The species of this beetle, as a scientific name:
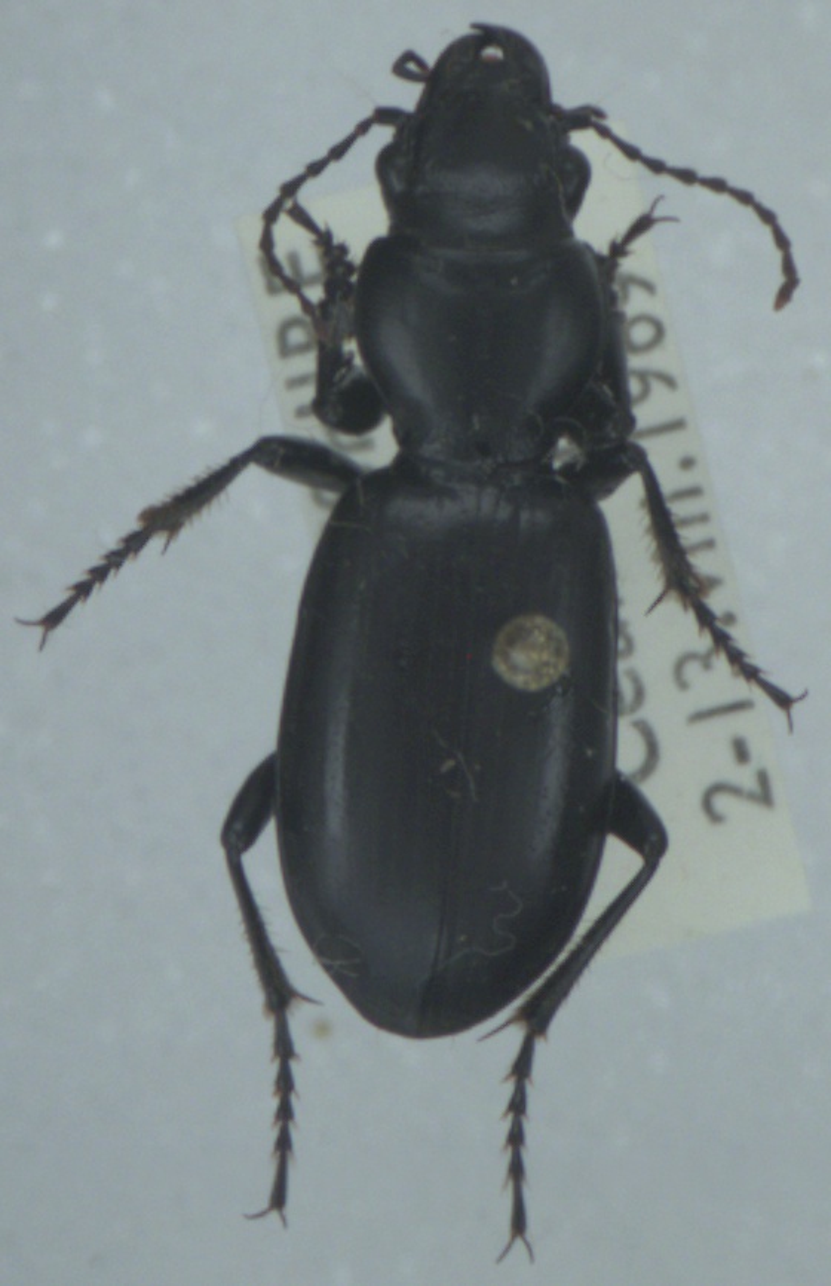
Broscus cephalotes
